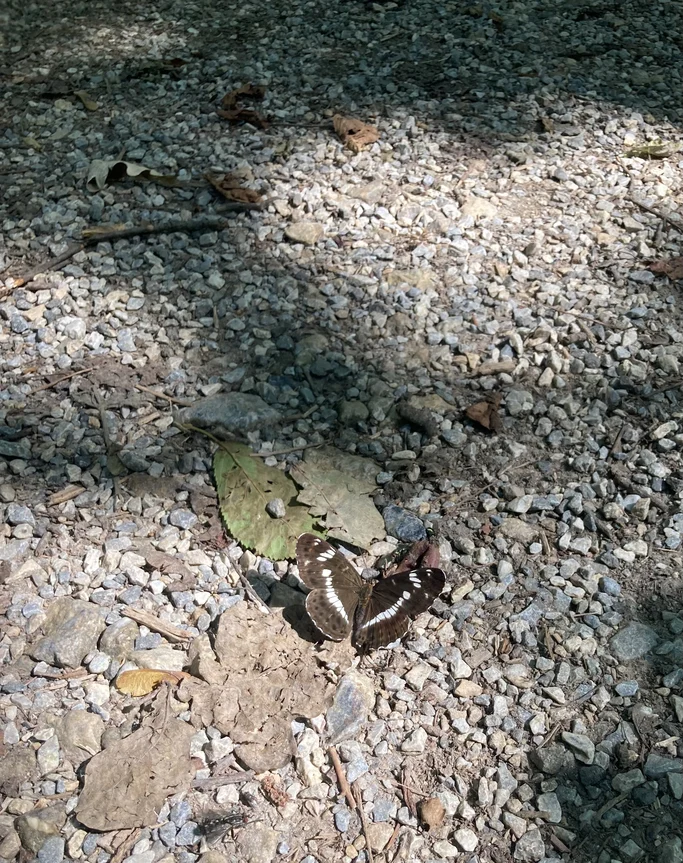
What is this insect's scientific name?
Limenitis camilla (also Ladoga camilla)
